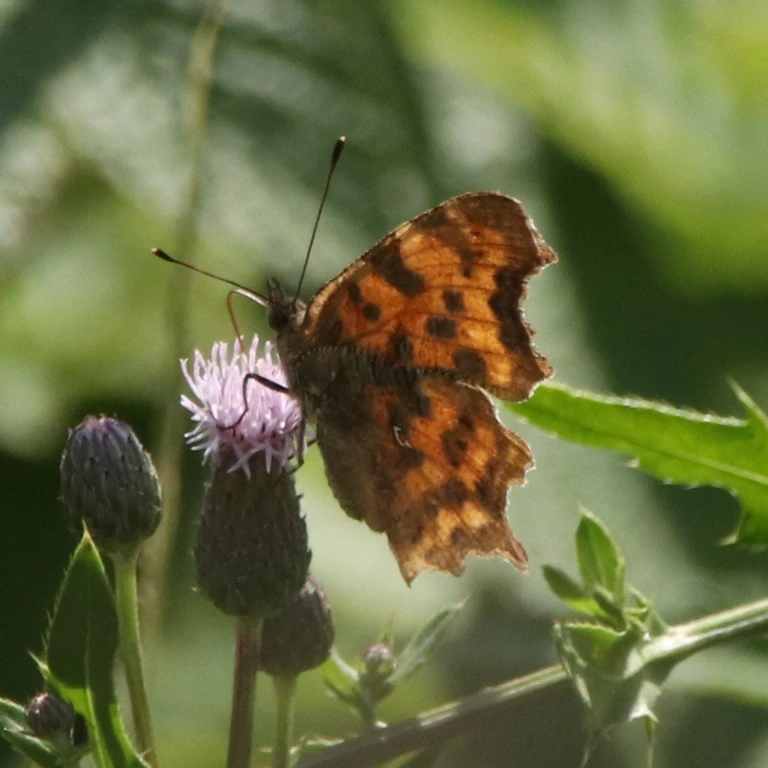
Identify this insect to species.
Polygonia c-album
